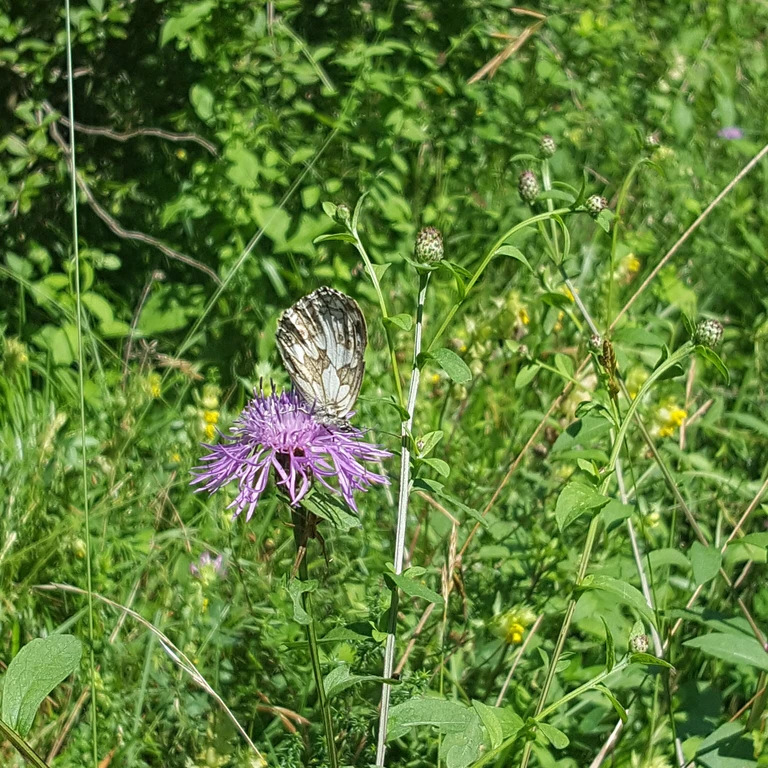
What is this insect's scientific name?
Melanargia galathea
